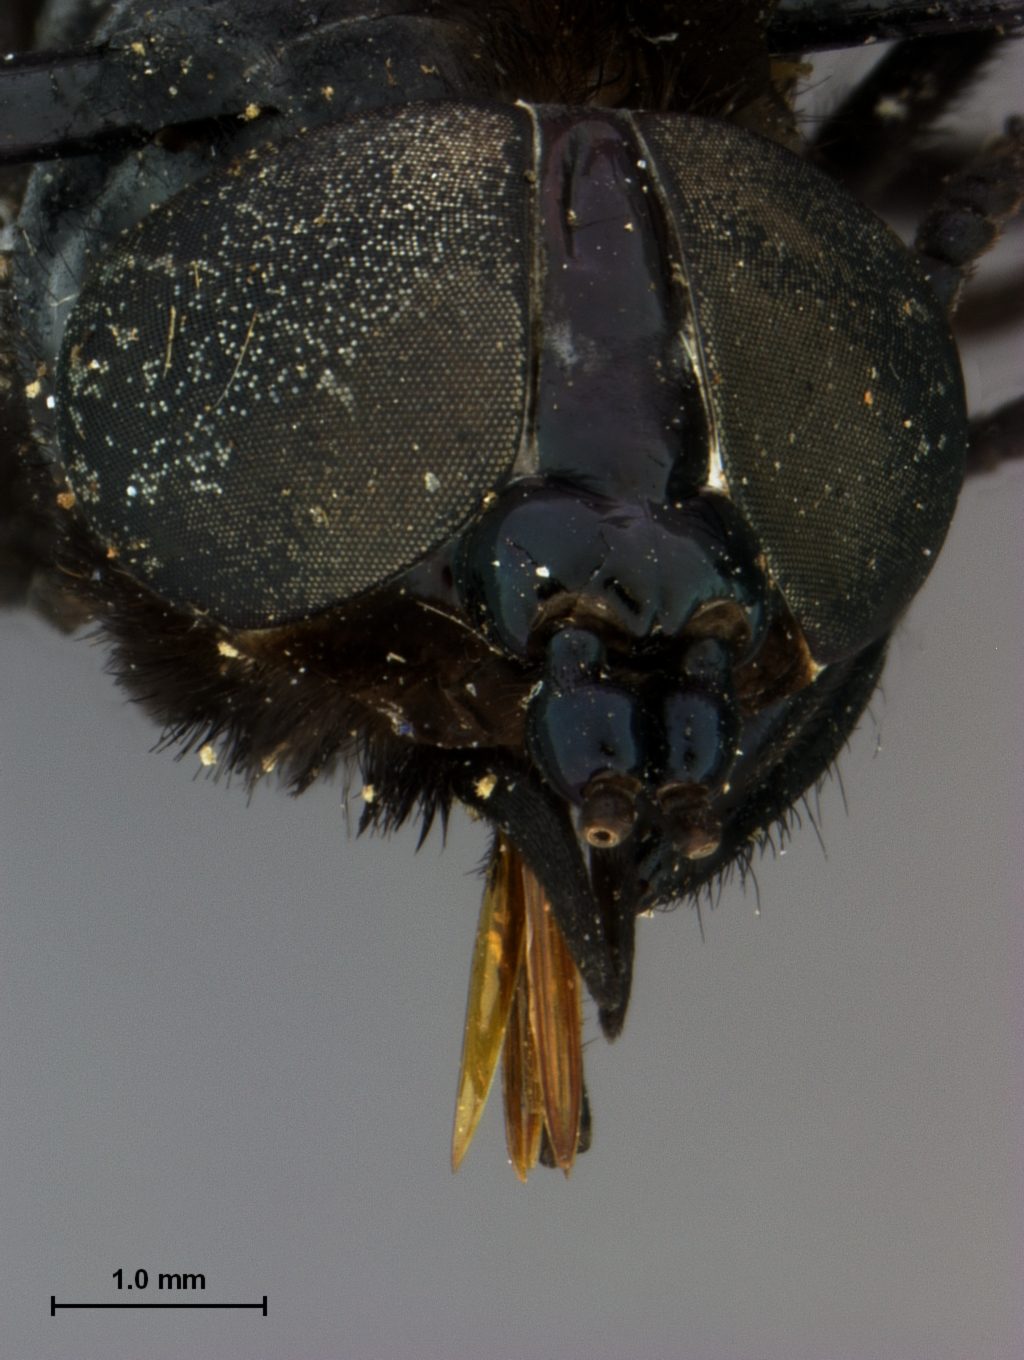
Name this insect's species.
Bolbodimyia nigra
